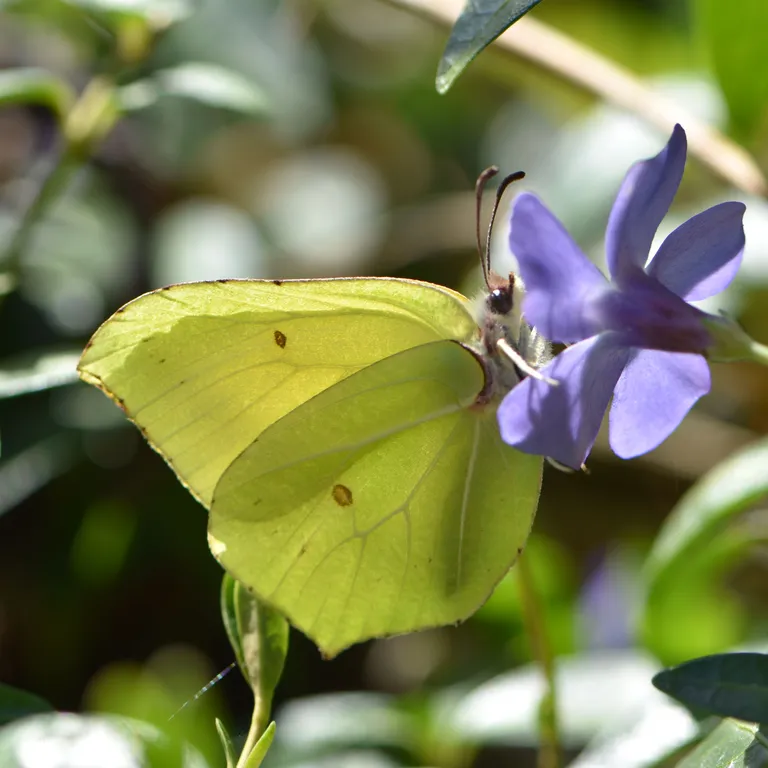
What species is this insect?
Gonepteryx rhamni
